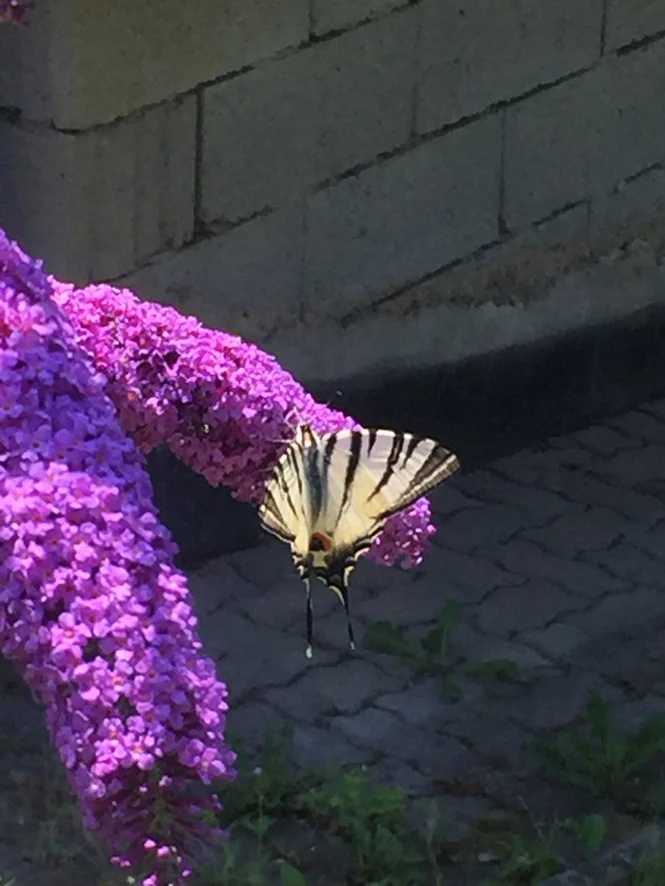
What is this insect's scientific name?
Iphiclides podalirius
